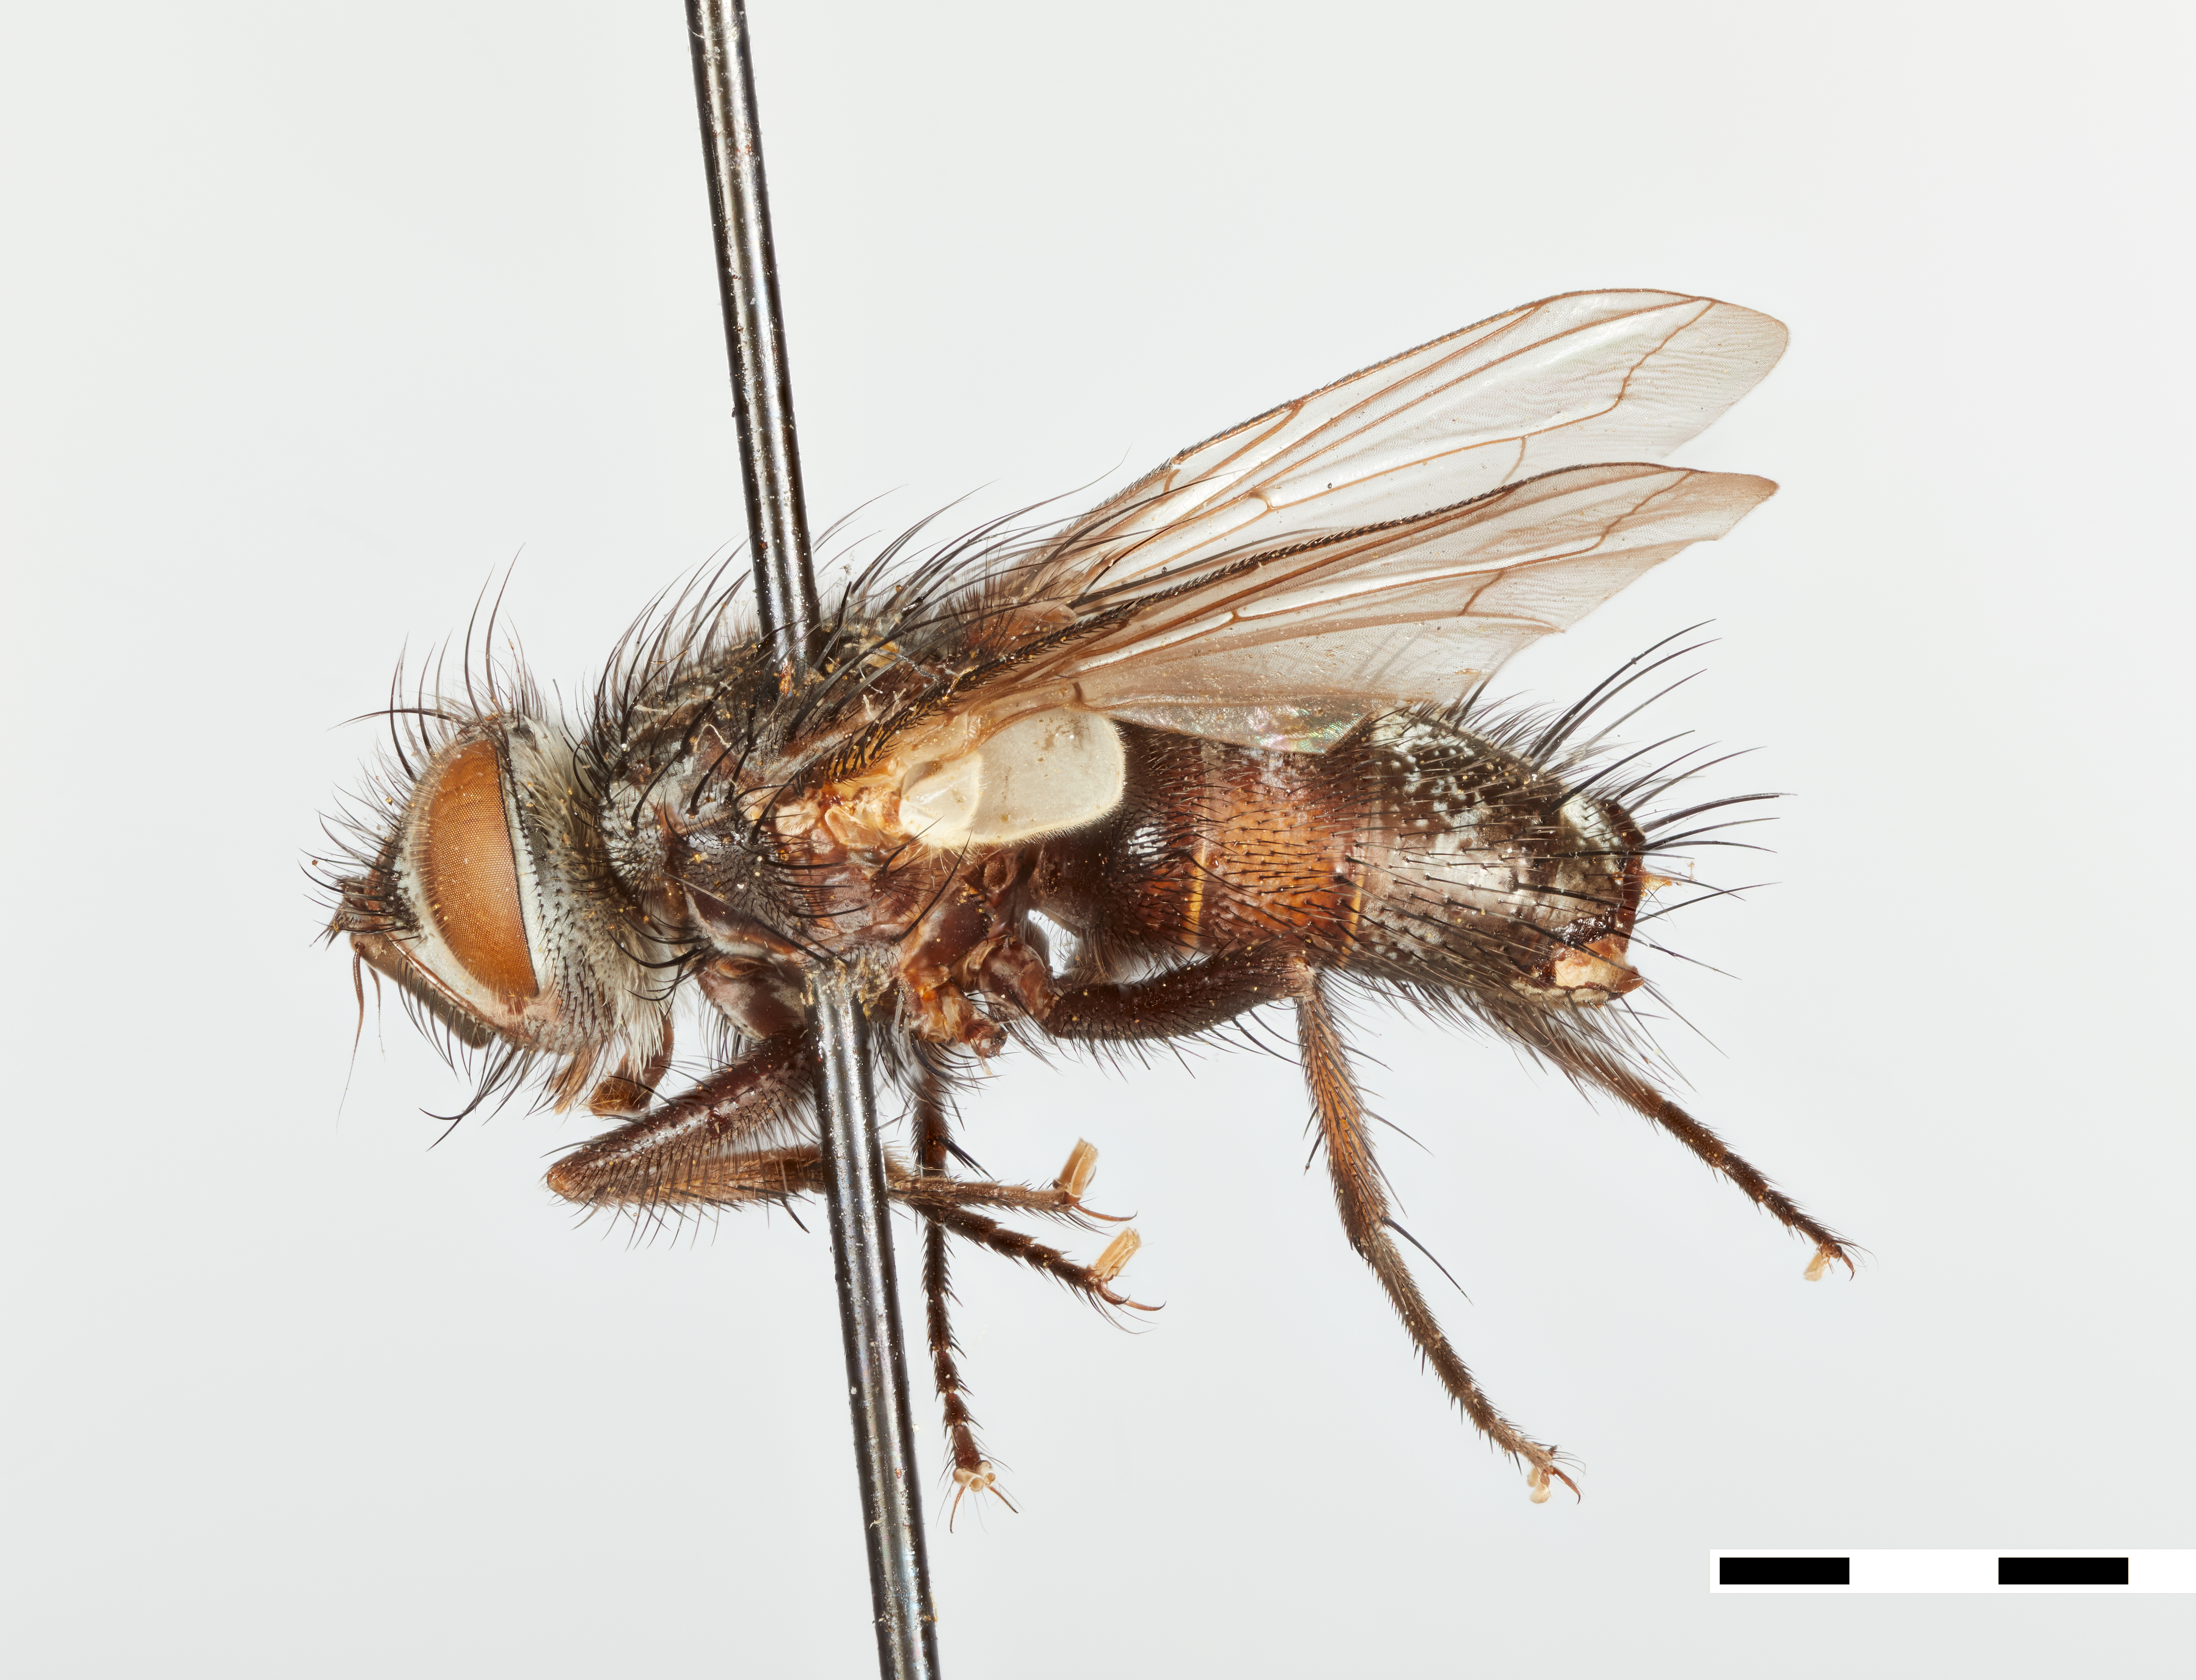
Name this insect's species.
Phorocera pluriseriata
